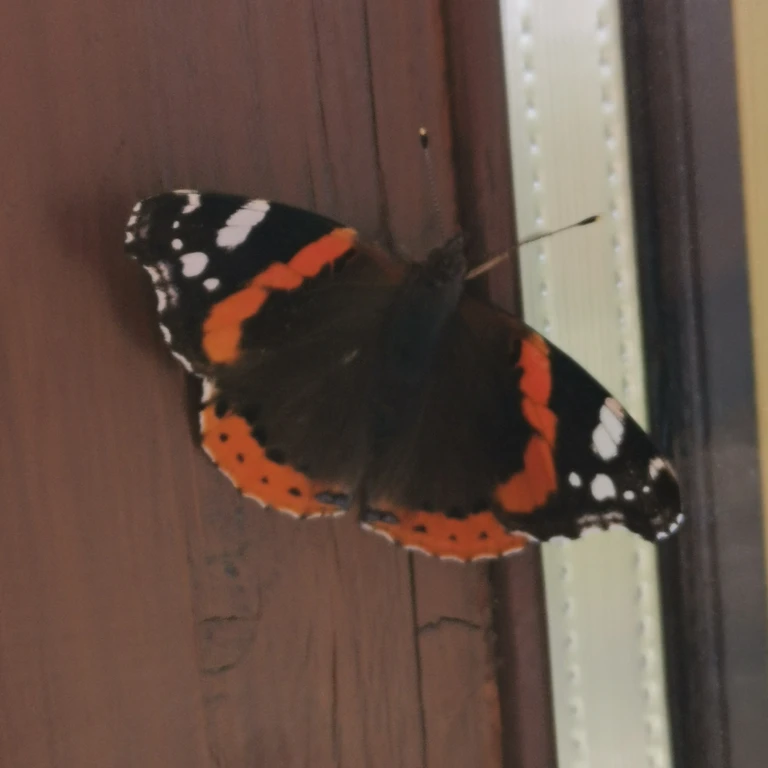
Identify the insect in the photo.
Vanessa atalanta
